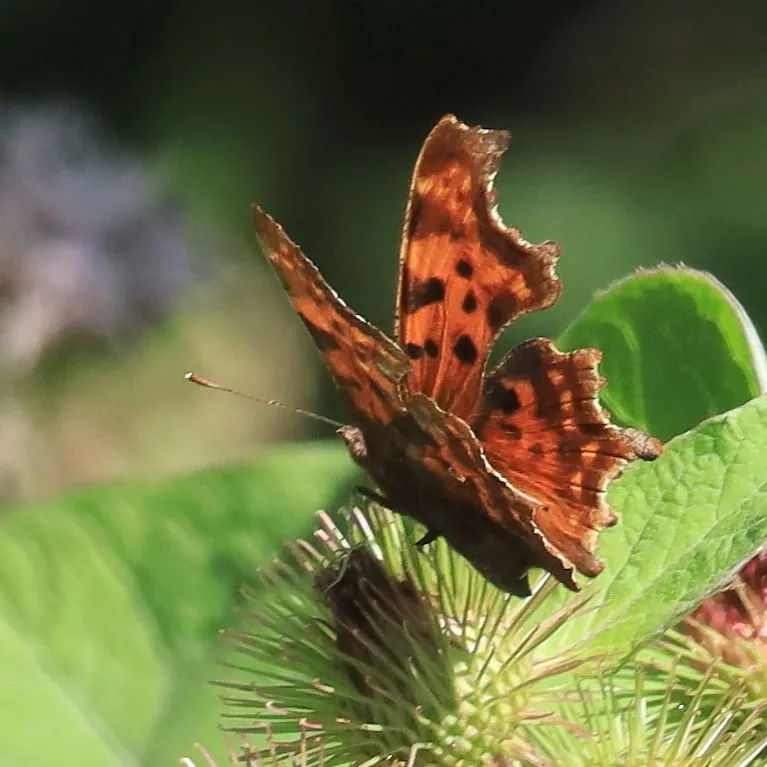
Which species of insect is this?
Polygonia c-album
